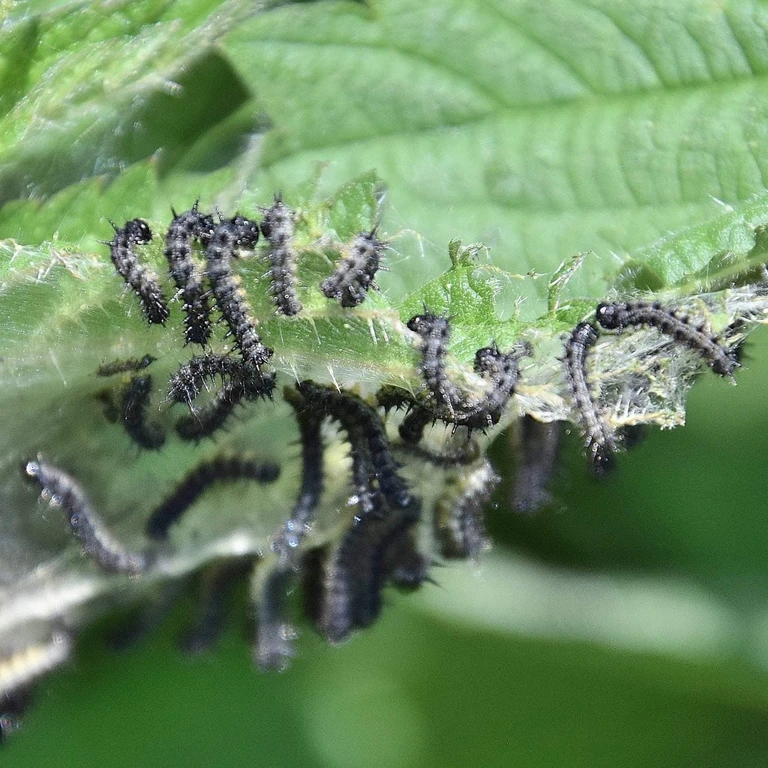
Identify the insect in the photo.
Araschnia levana
